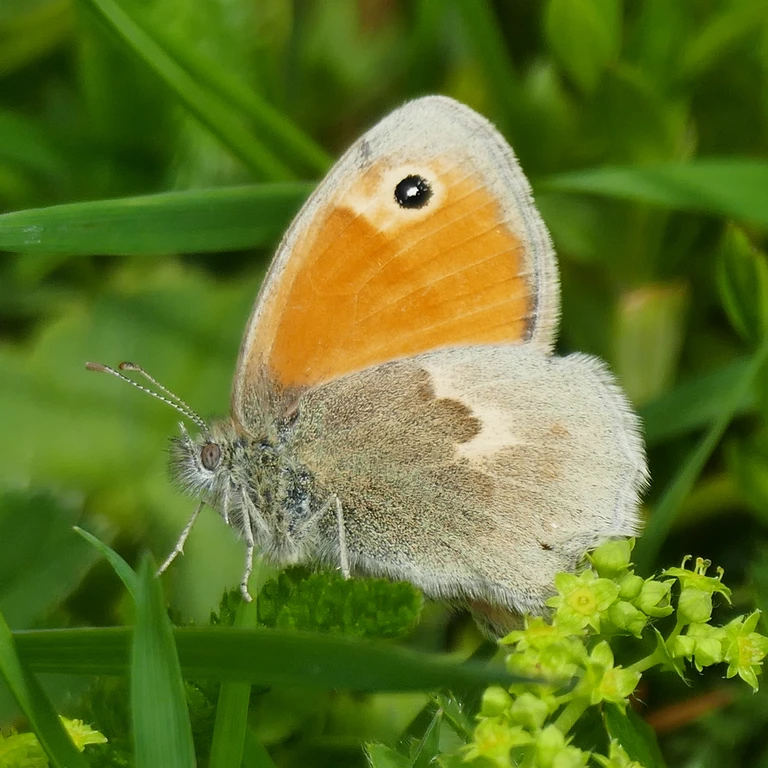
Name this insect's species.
Coenonympha pamphilus
